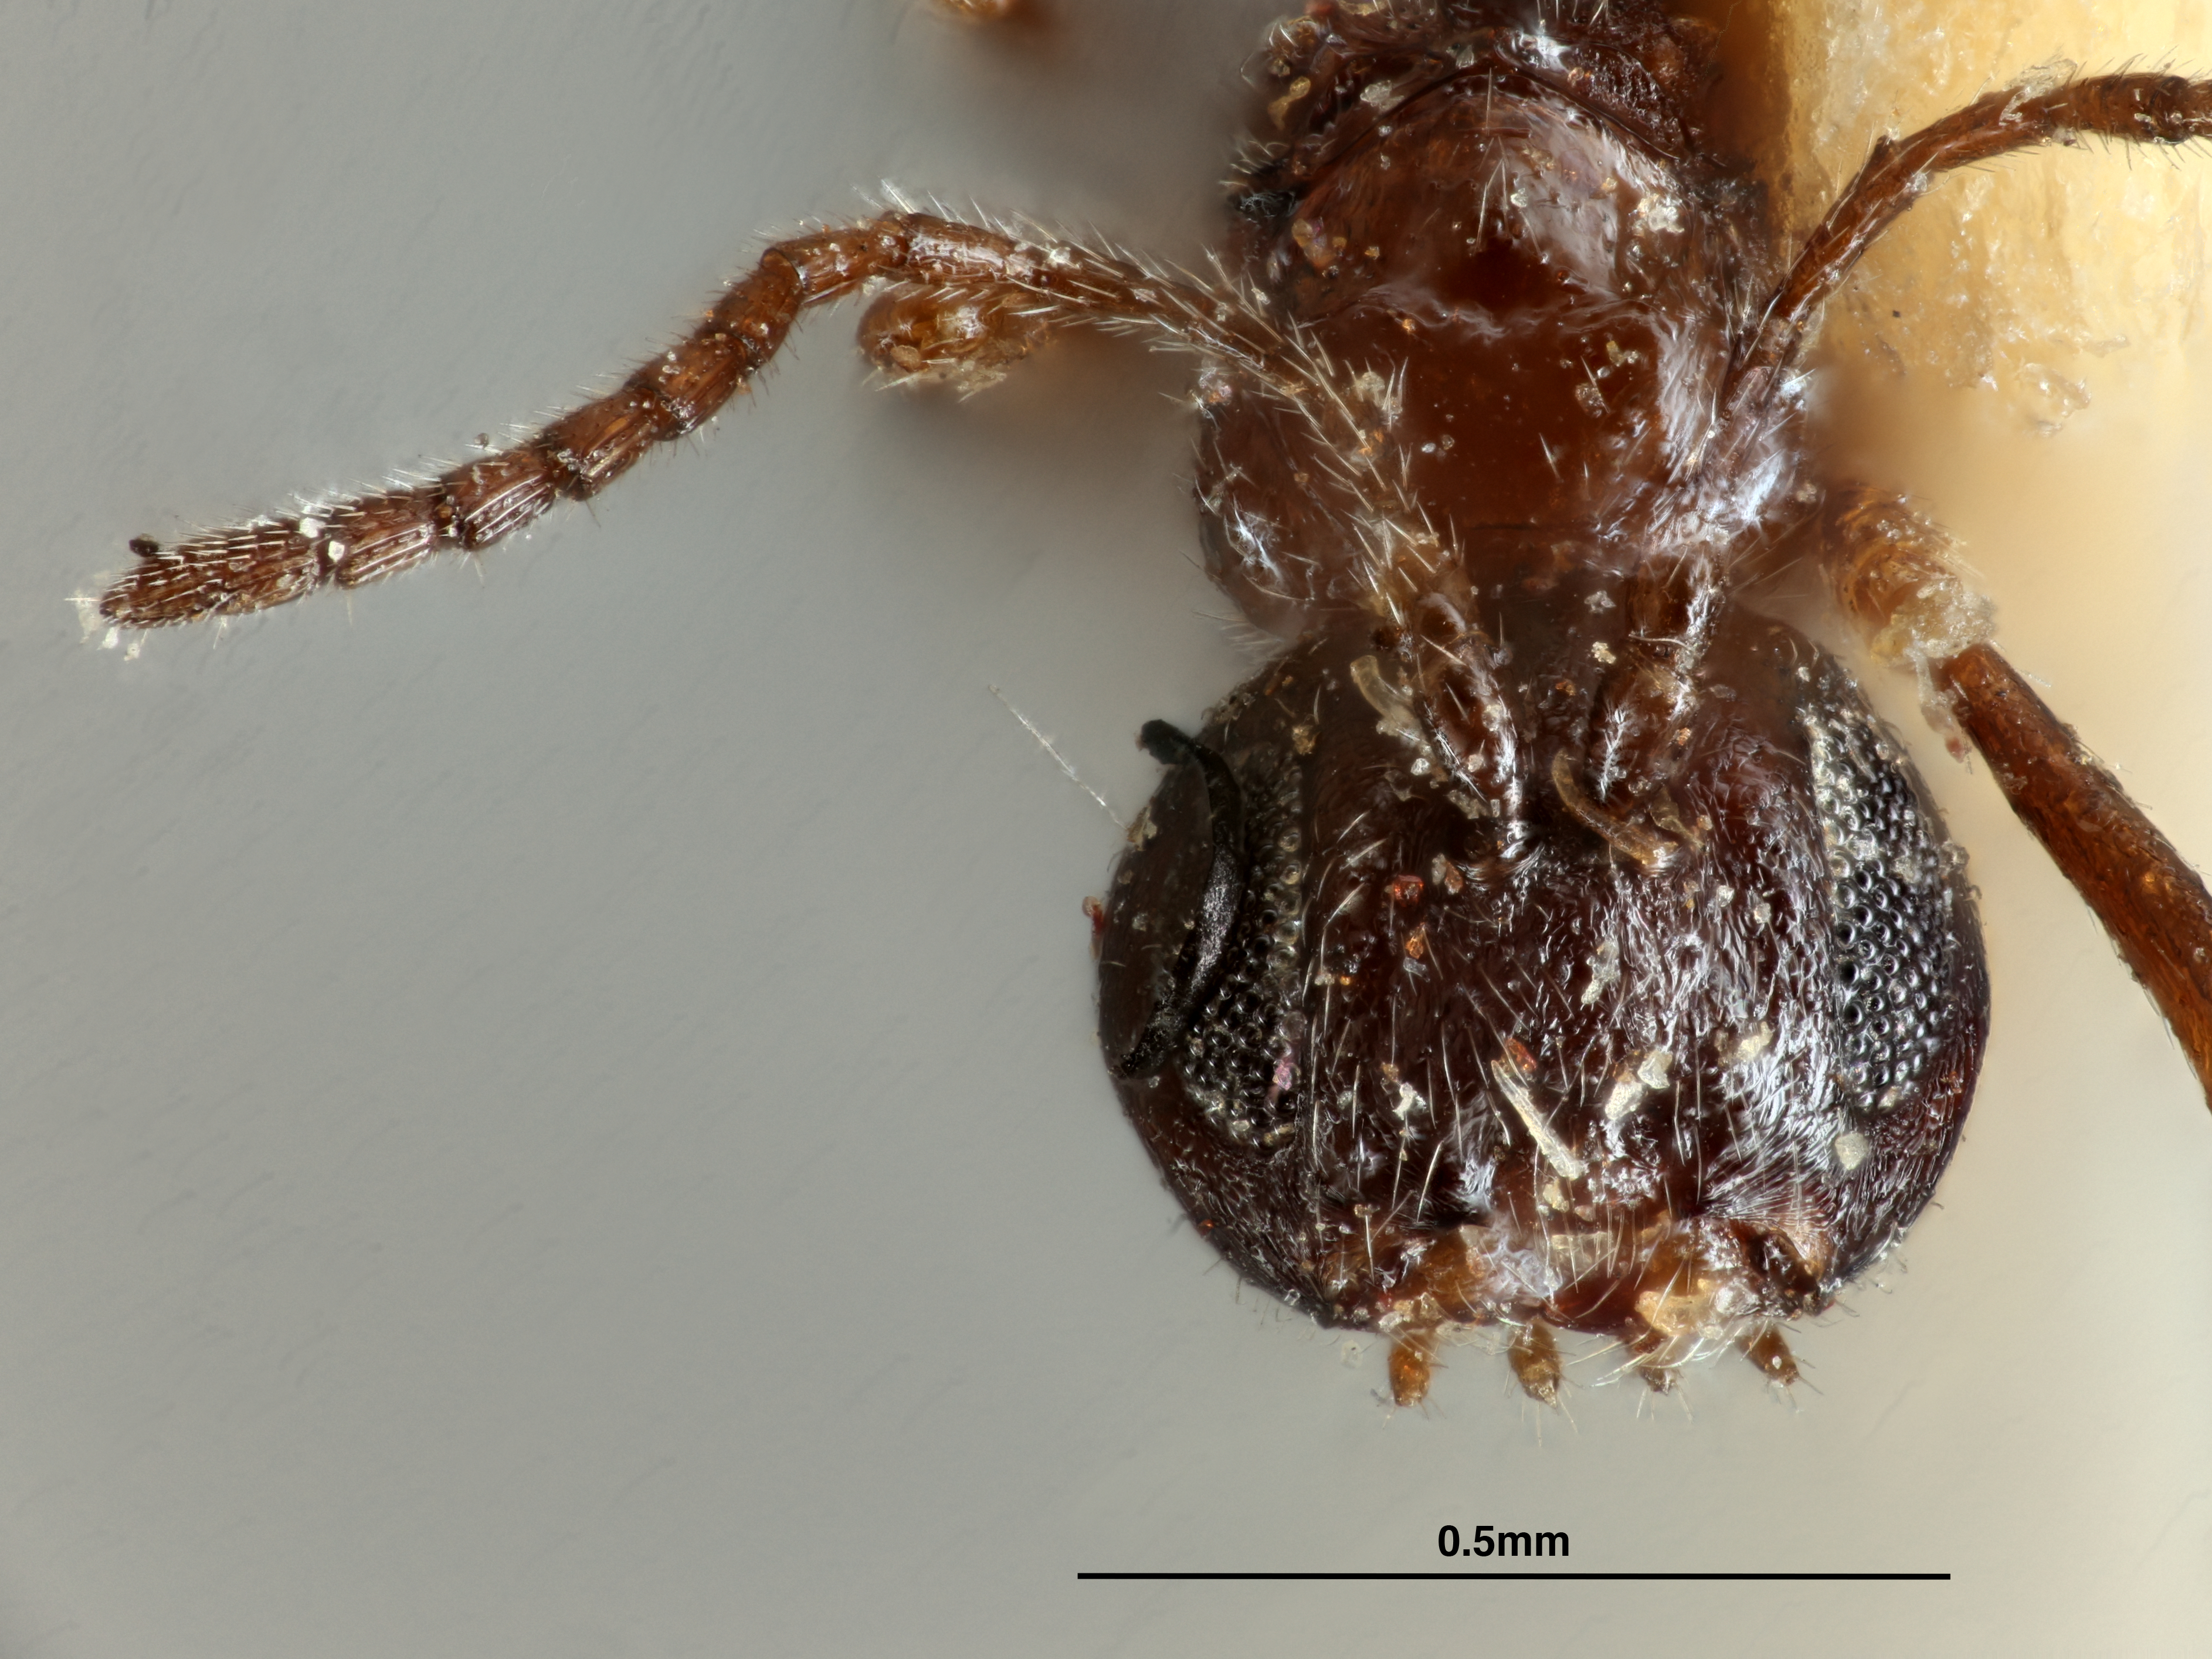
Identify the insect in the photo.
Trigonaspis cupella
